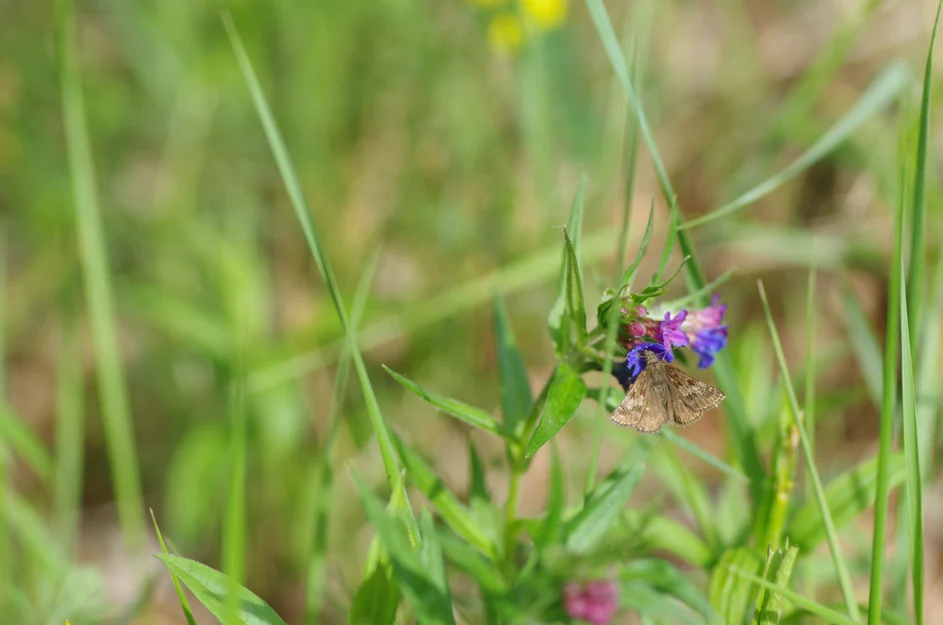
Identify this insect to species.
Erynnis tages
